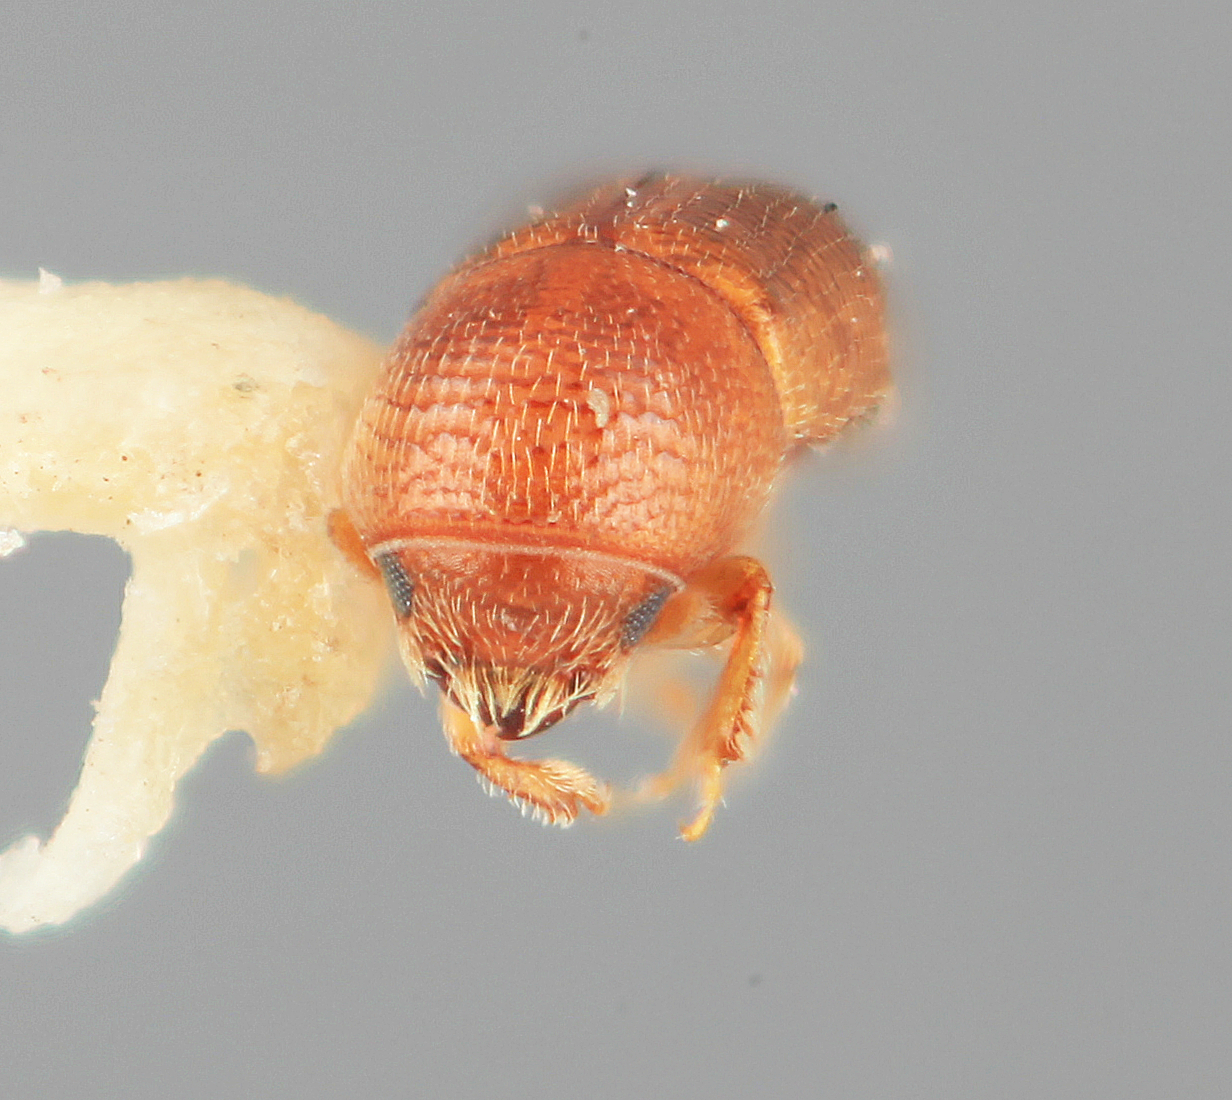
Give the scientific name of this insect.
Araptus micaceus
